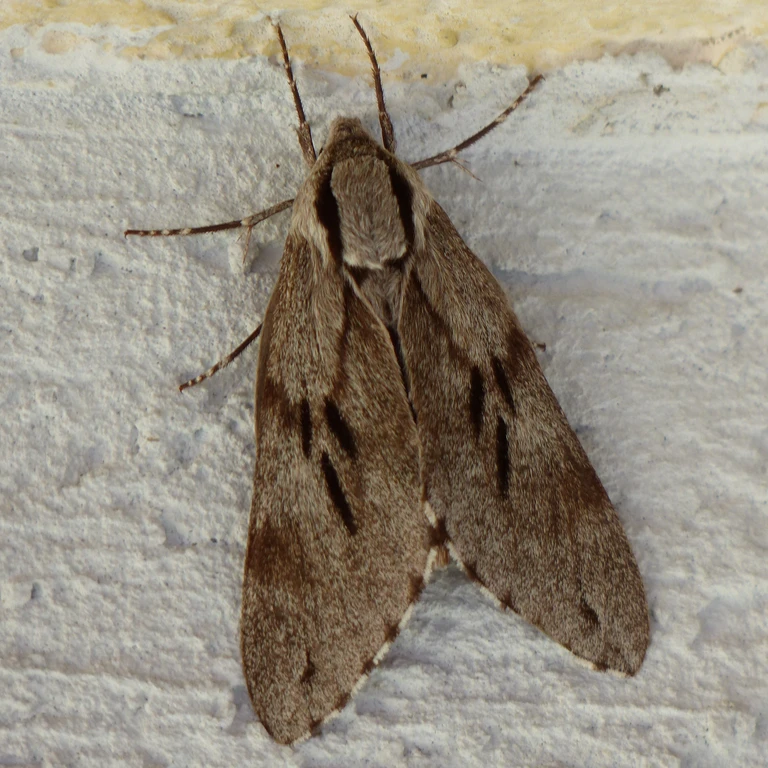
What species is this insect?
Sphinx pinastri
